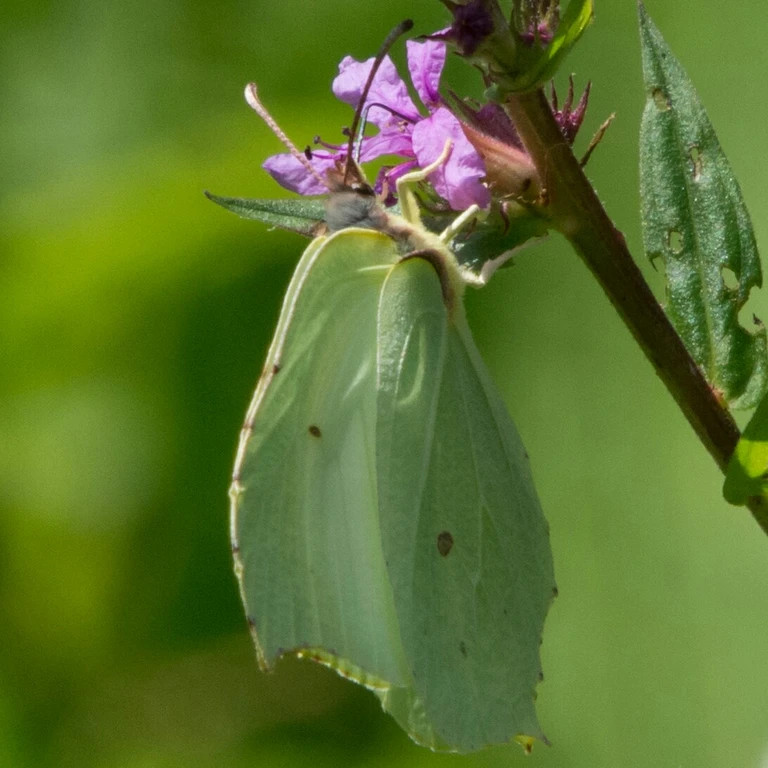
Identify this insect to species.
Gonepteryx rhamni
